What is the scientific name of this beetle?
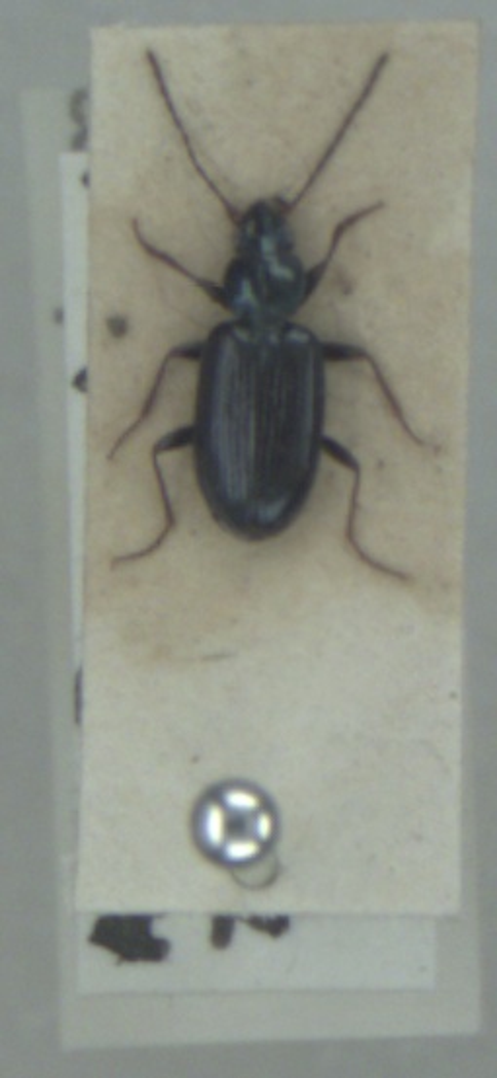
Bembidion atrocaeruleum
